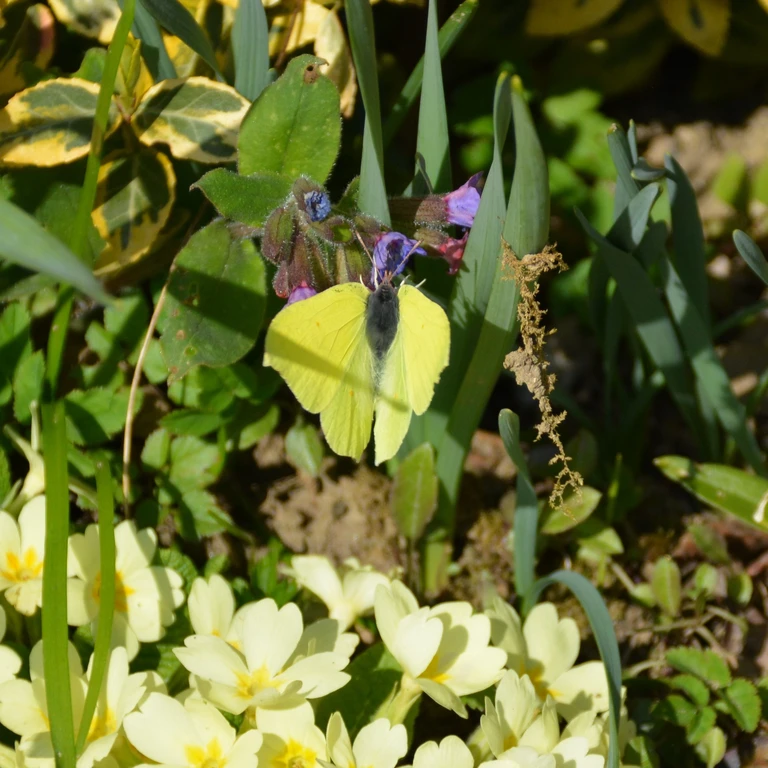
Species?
Gonepteryx rhamni
